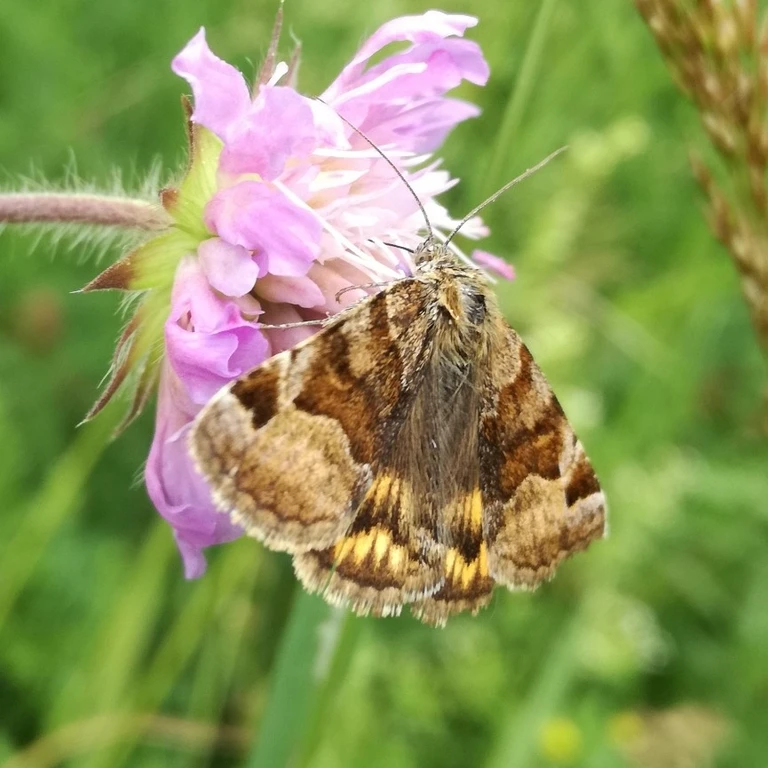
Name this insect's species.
Euclidia glyphica
